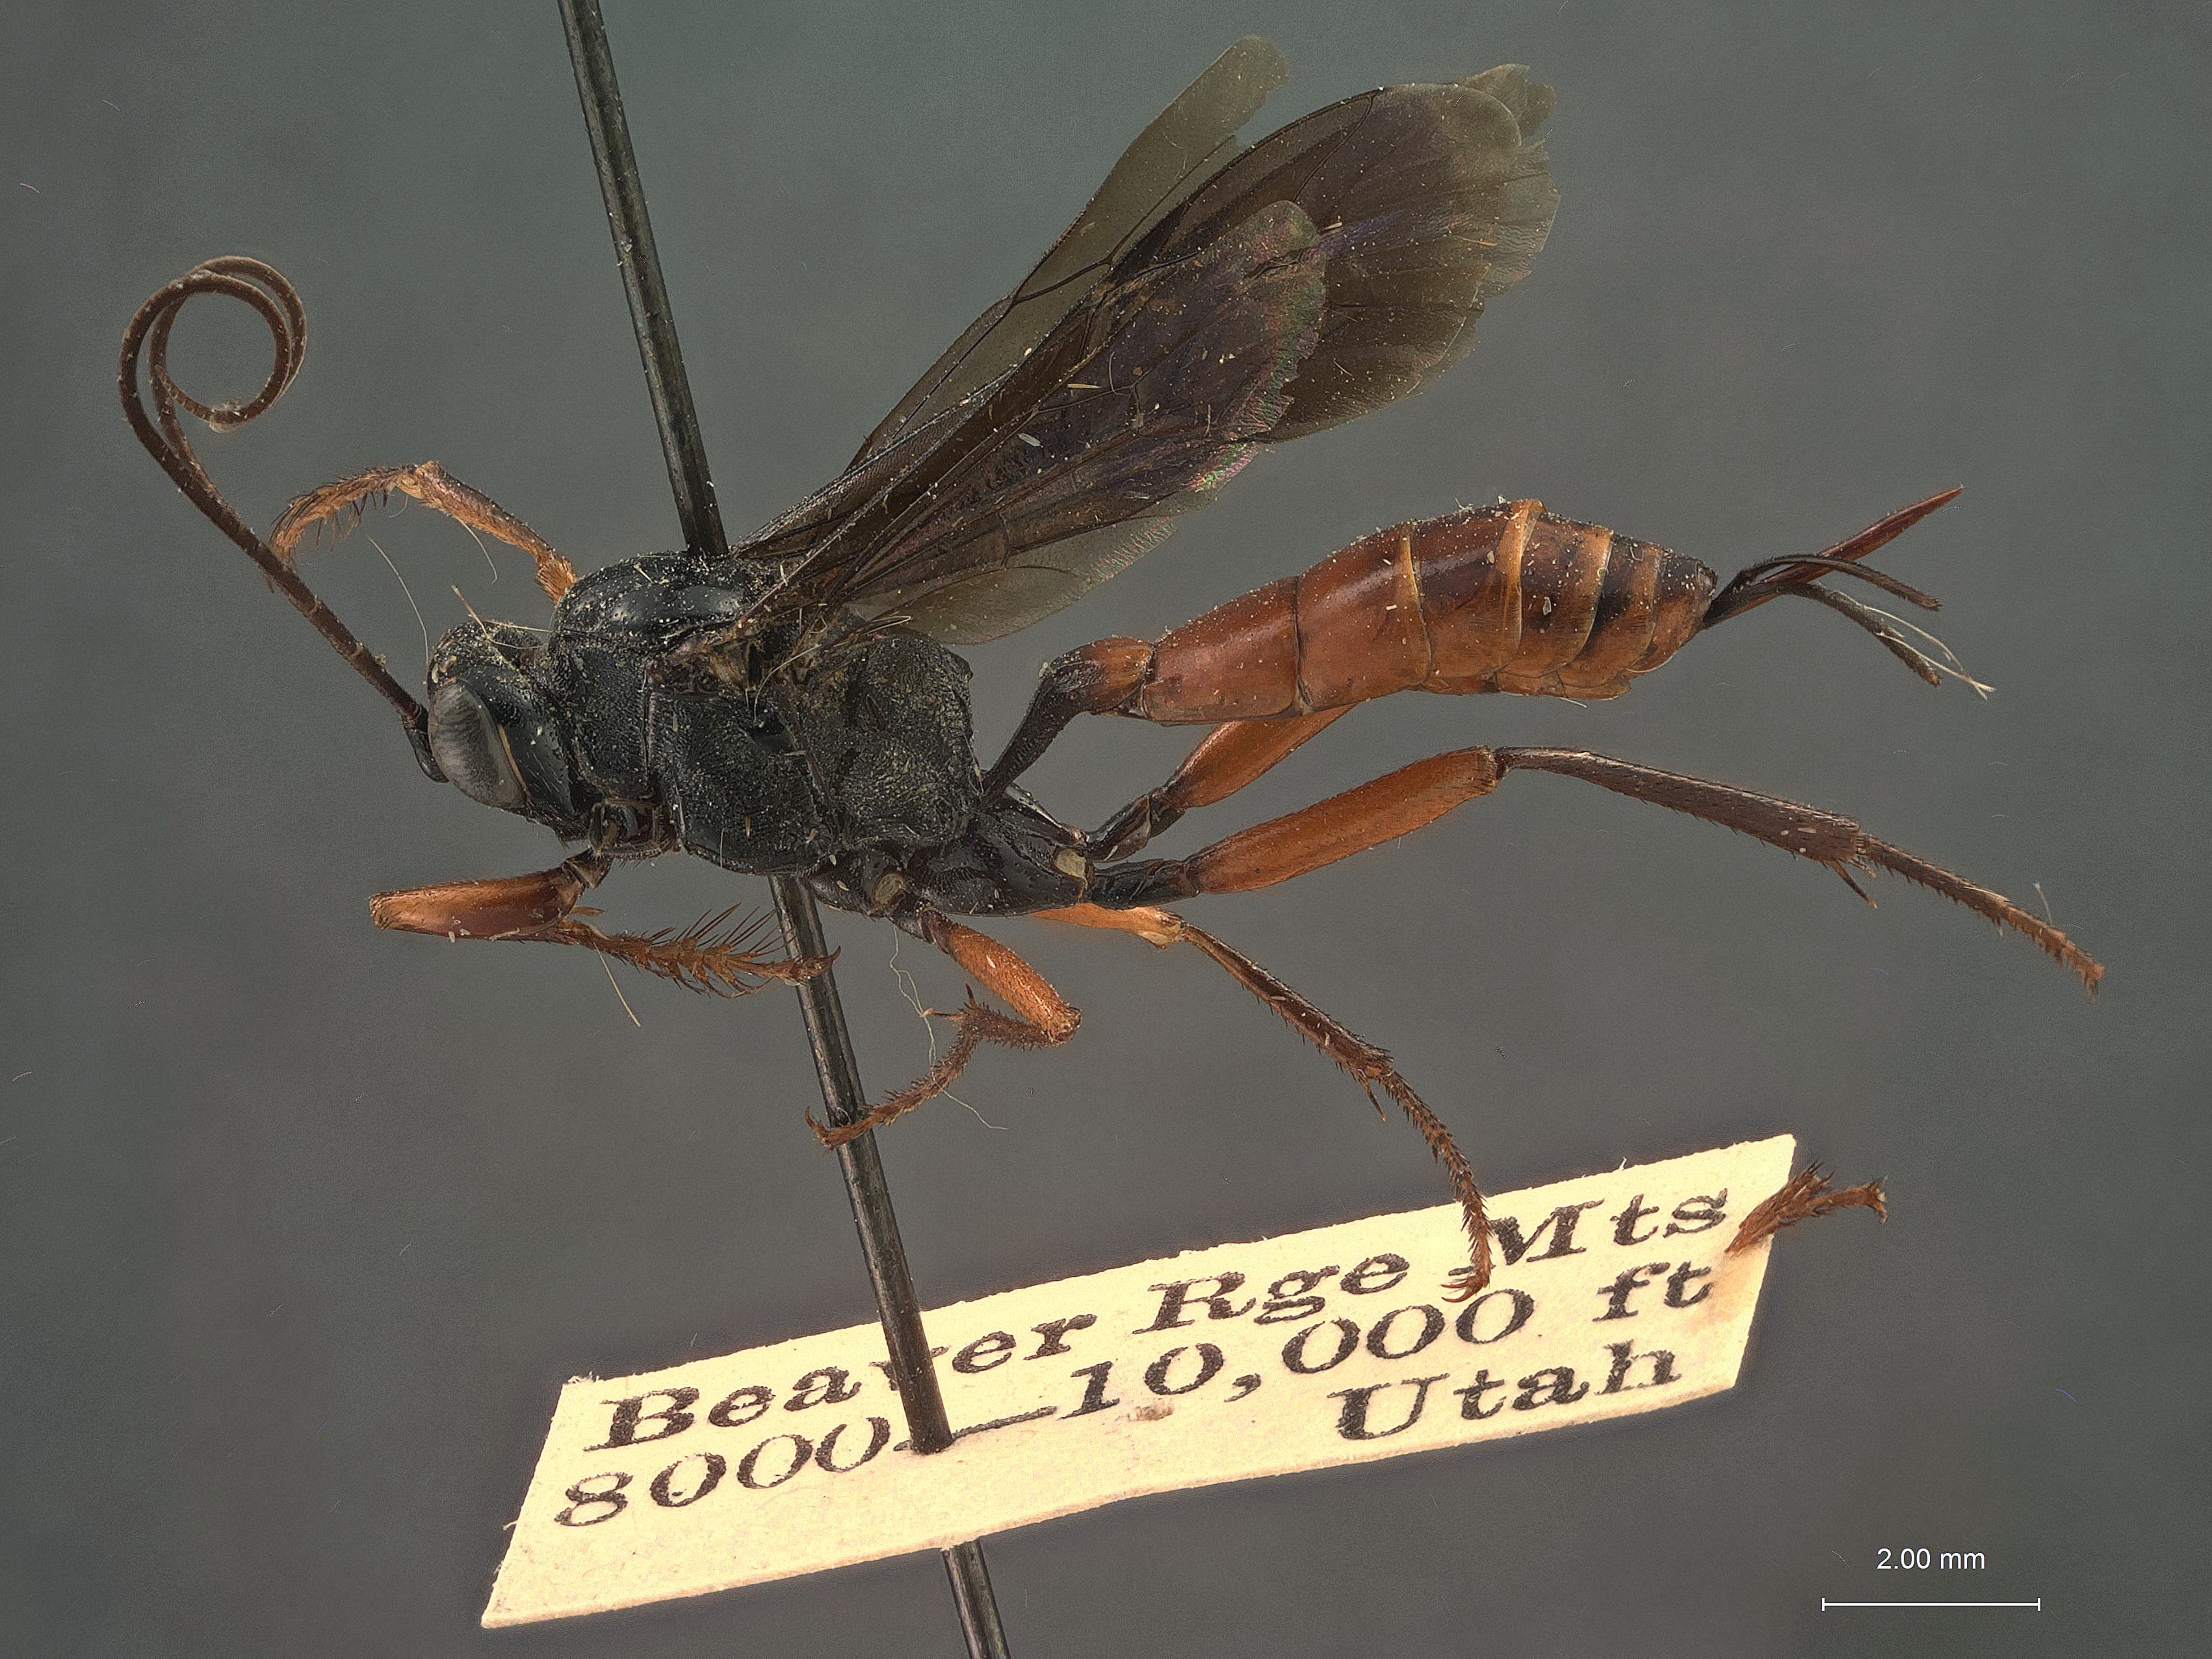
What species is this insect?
Cryptus symmetricus
